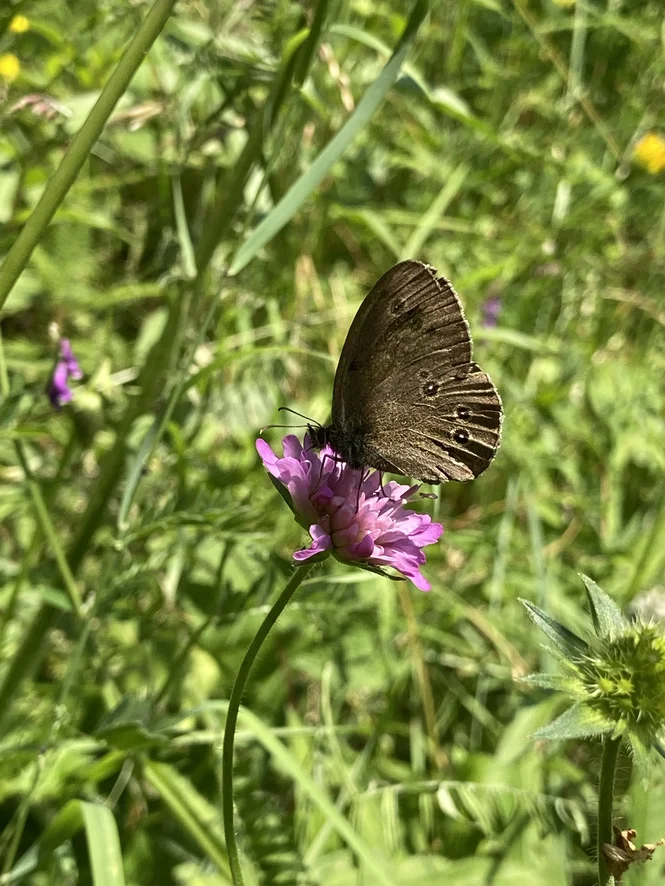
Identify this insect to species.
Aphantopus hyperantus
